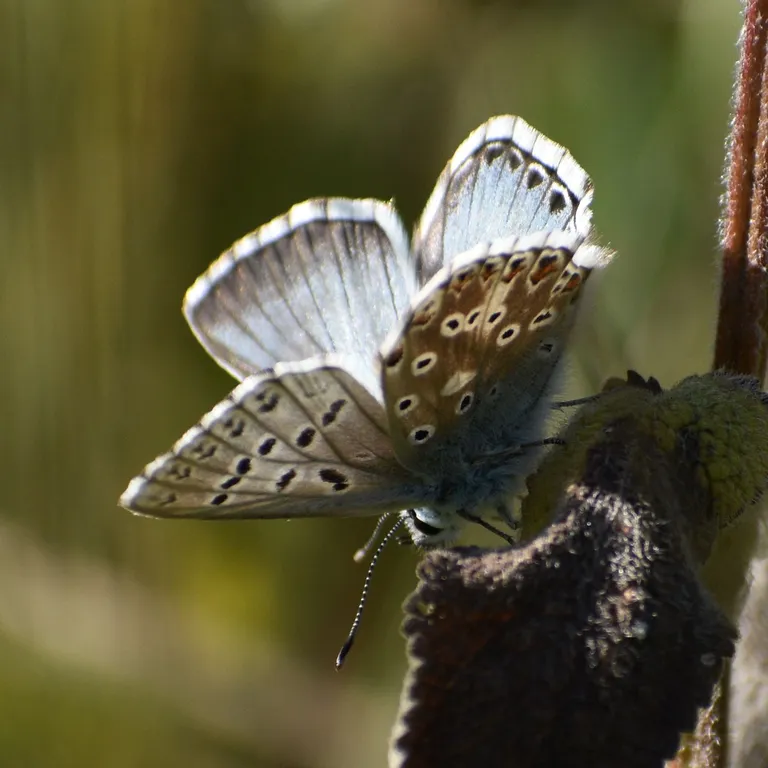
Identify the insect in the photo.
Lysandra coridon
